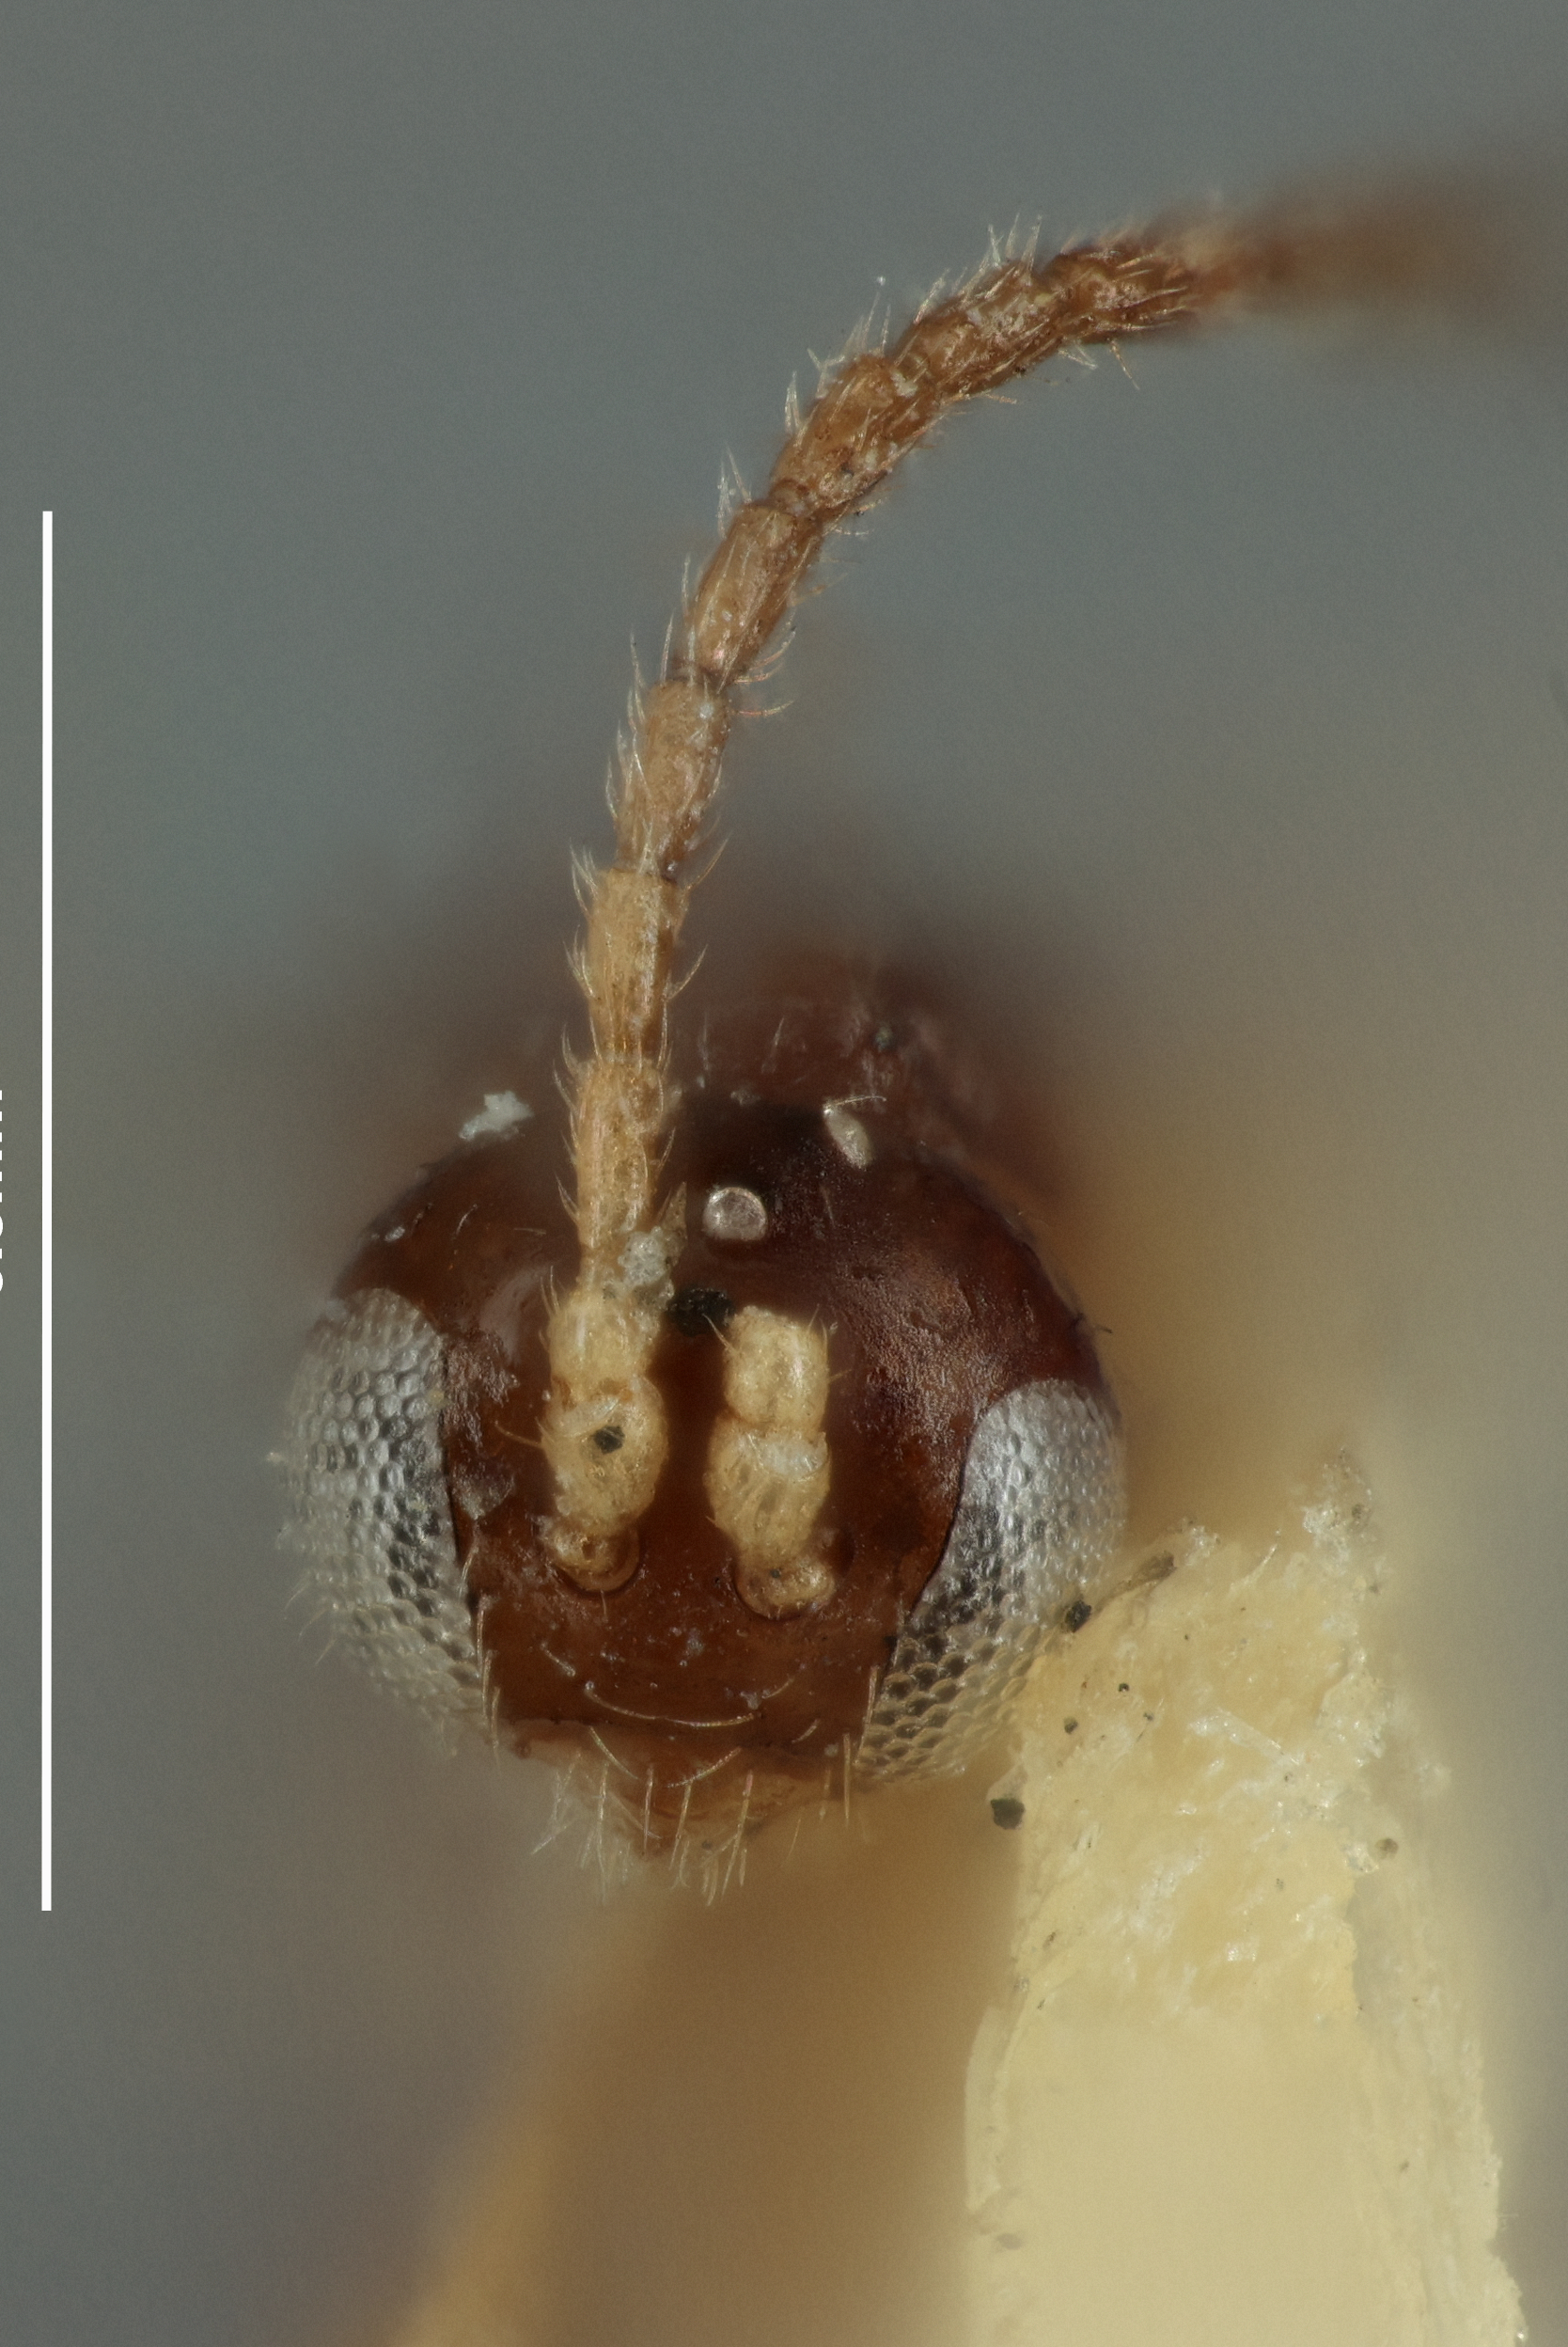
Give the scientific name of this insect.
Trioxys communis
